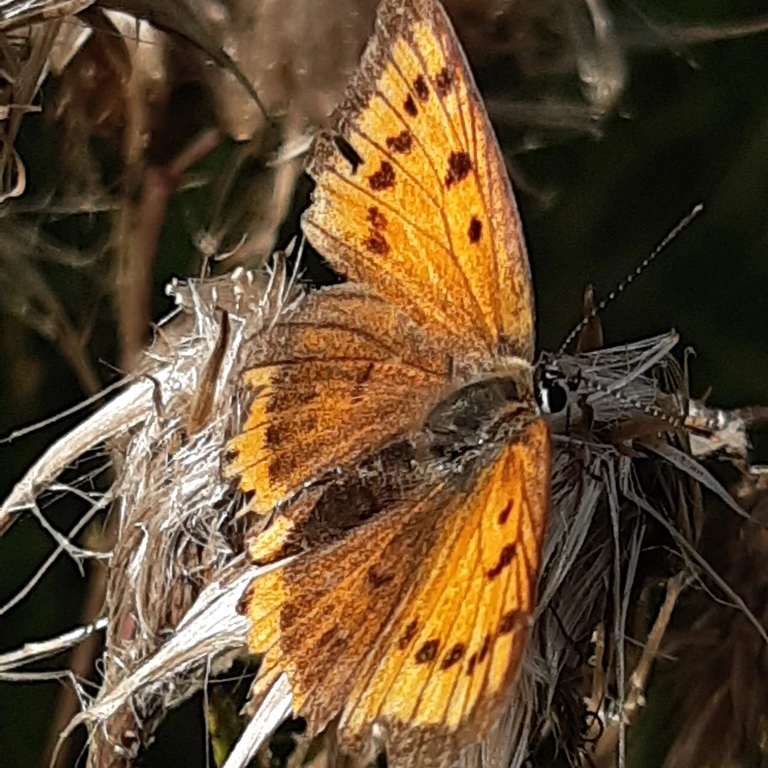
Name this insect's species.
Lycaena dispar
